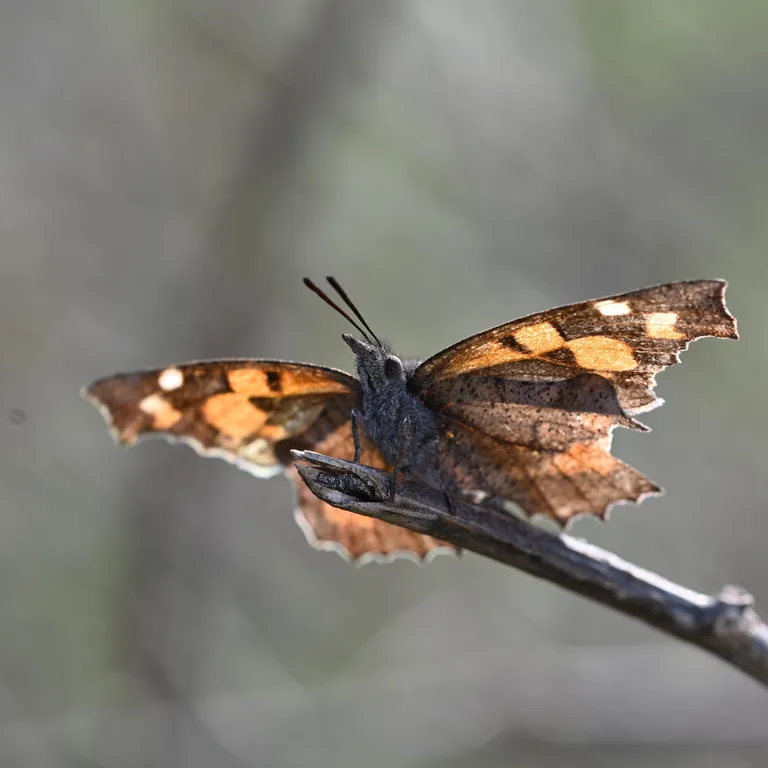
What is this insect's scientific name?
Libythea celtis
